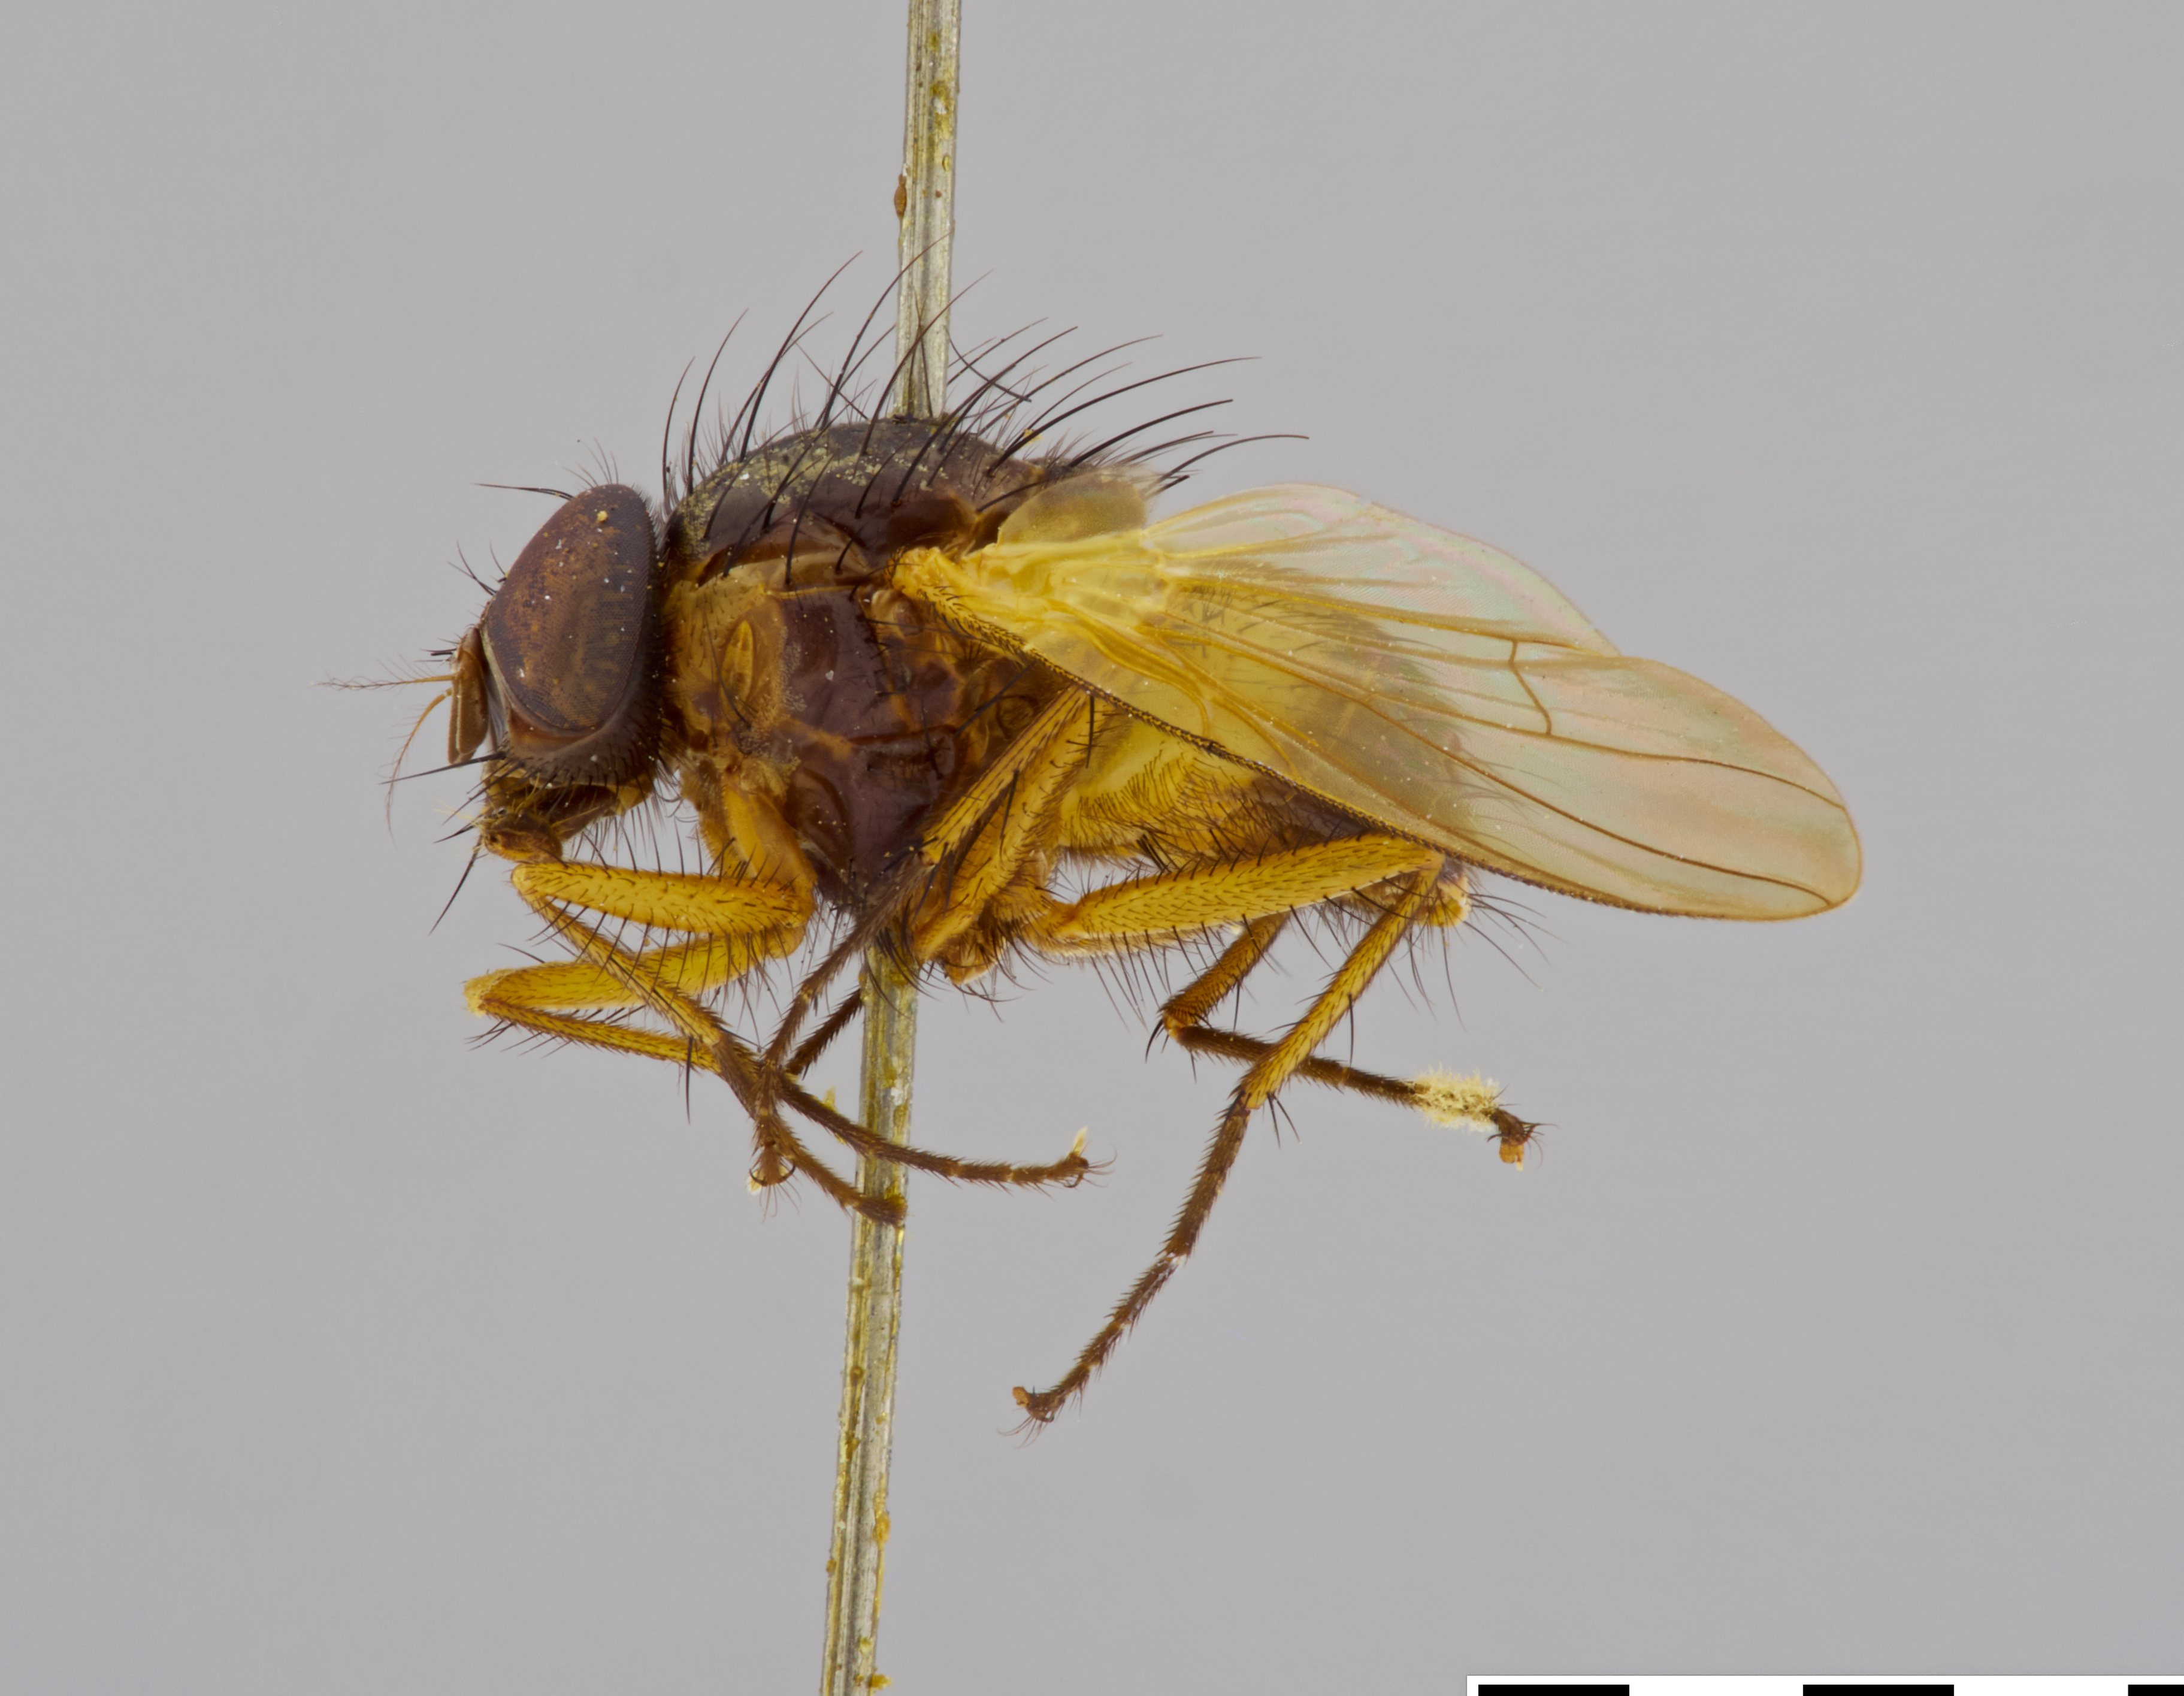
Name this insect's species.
Dichaetomyia bisetosa
